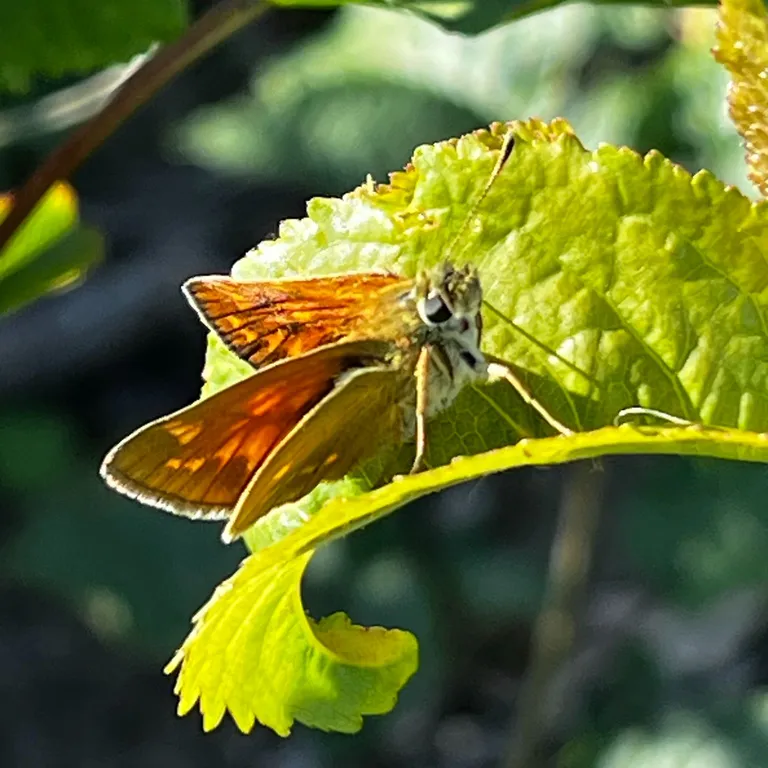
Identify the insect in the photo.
Ochlodes sylvanus (also Ochlodes venata)
